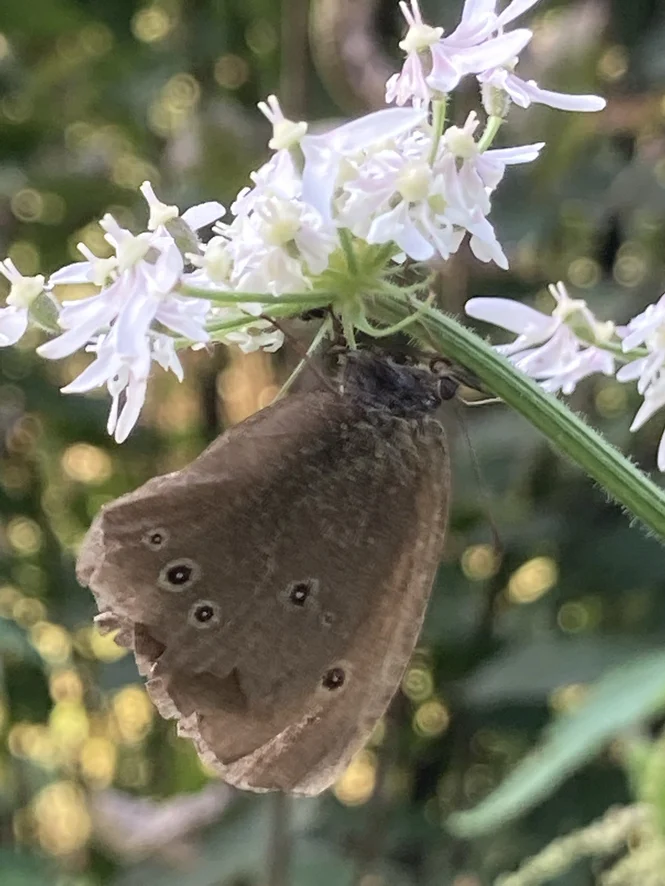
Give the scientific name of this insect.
Aphantopus hyperantus
